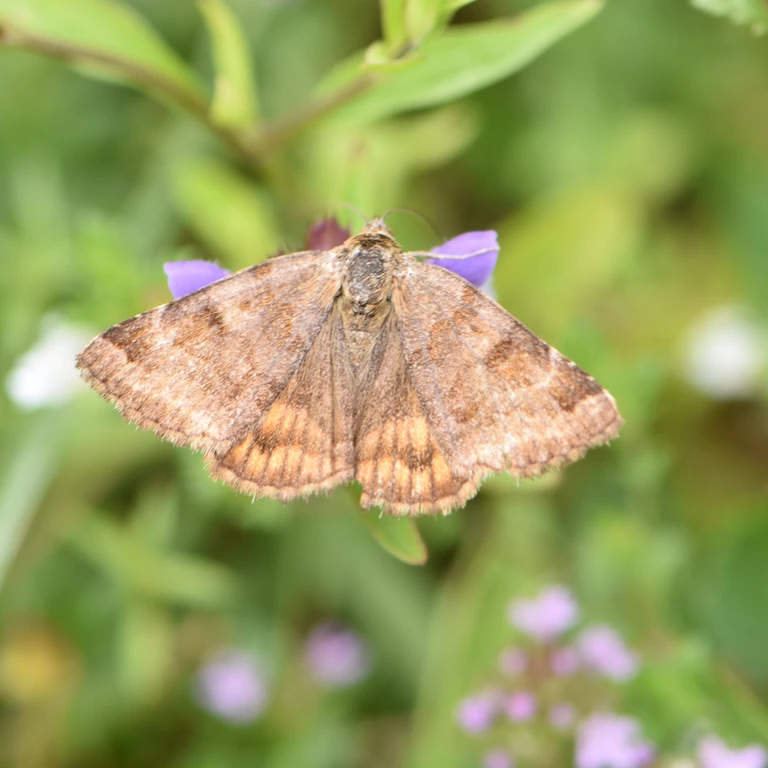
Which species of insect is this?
Euclidia glyphica
